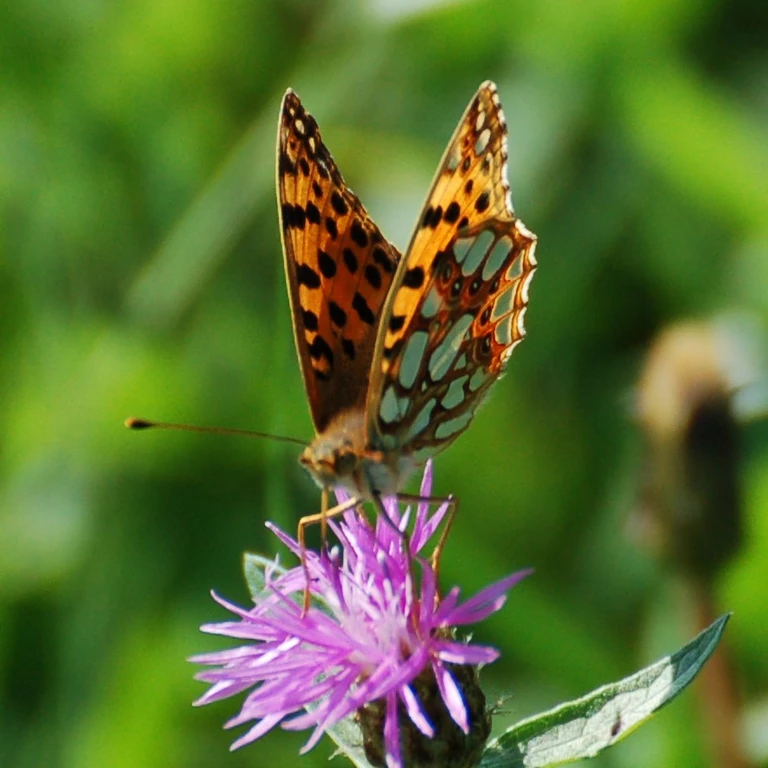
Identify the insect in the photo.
Issoria lathonia
